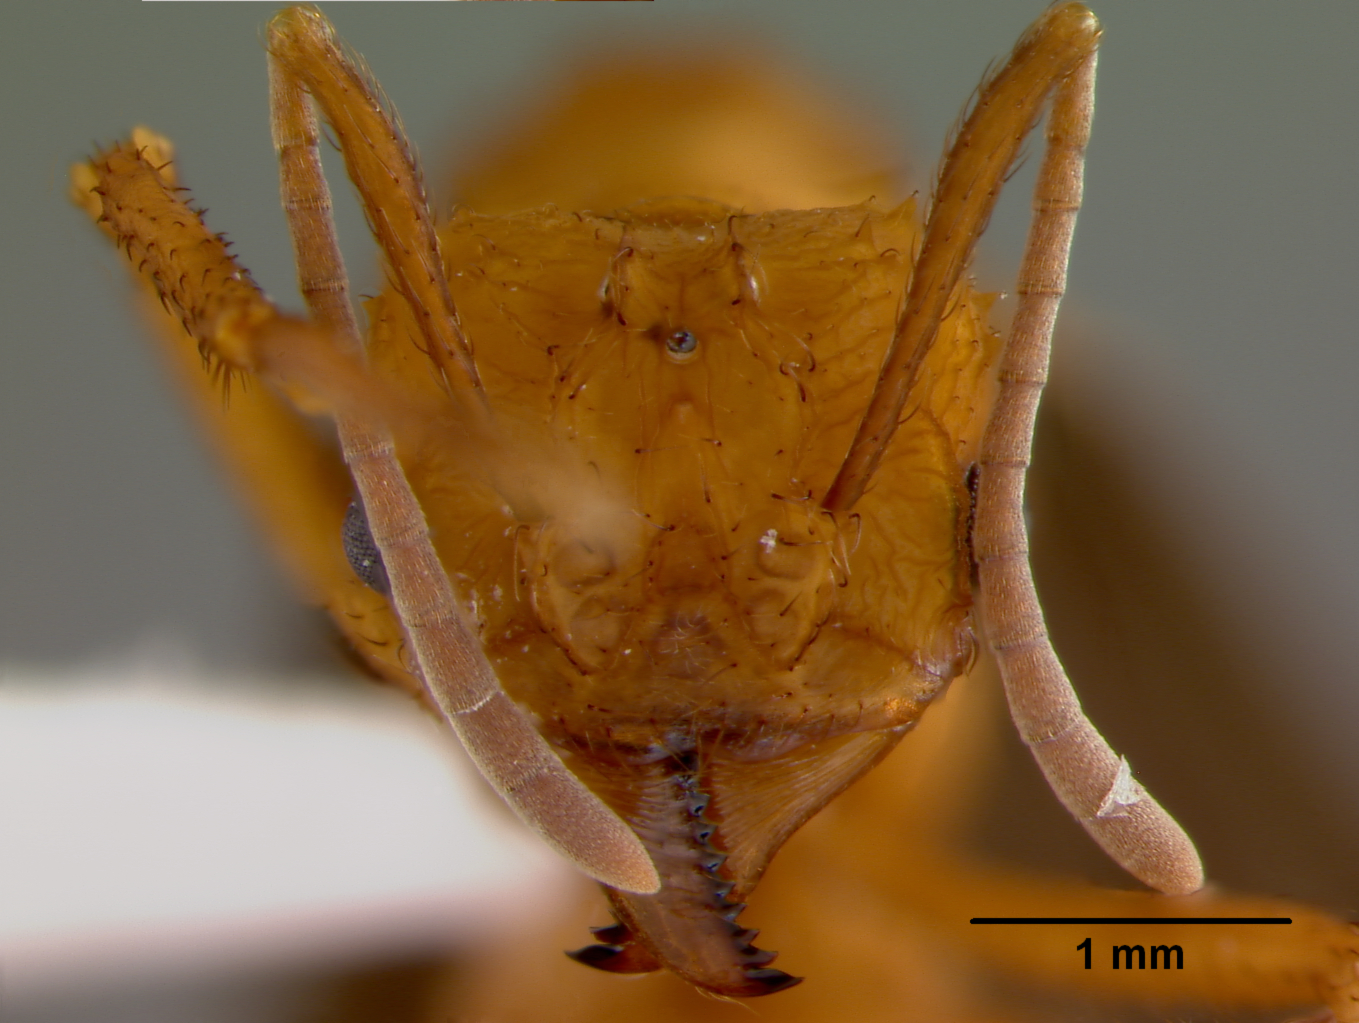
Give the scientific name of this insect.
Acromyrmex insinuator
